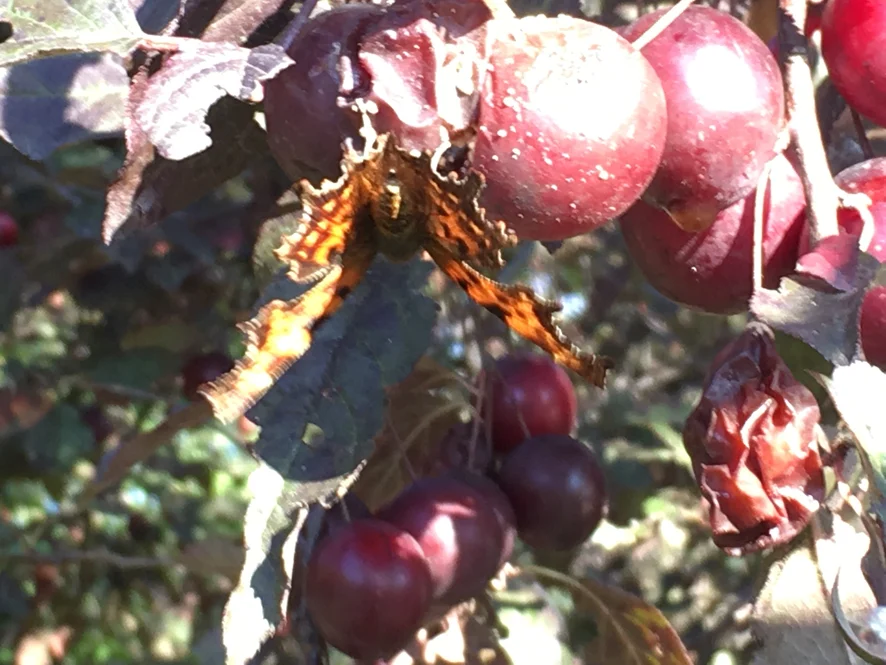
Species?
Polygonia c-album
